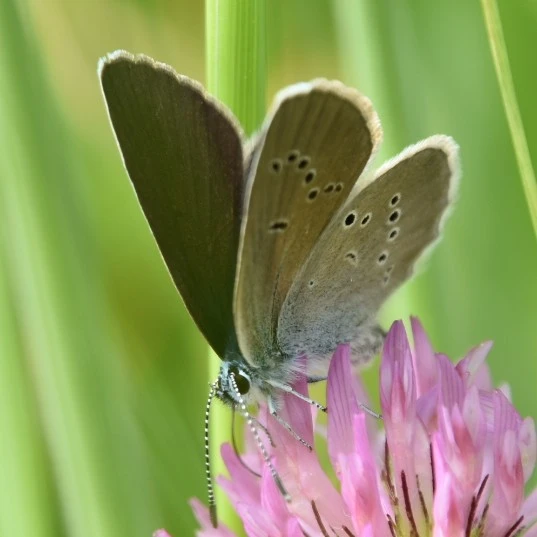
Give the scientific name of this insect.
Cyaniris semiargus
